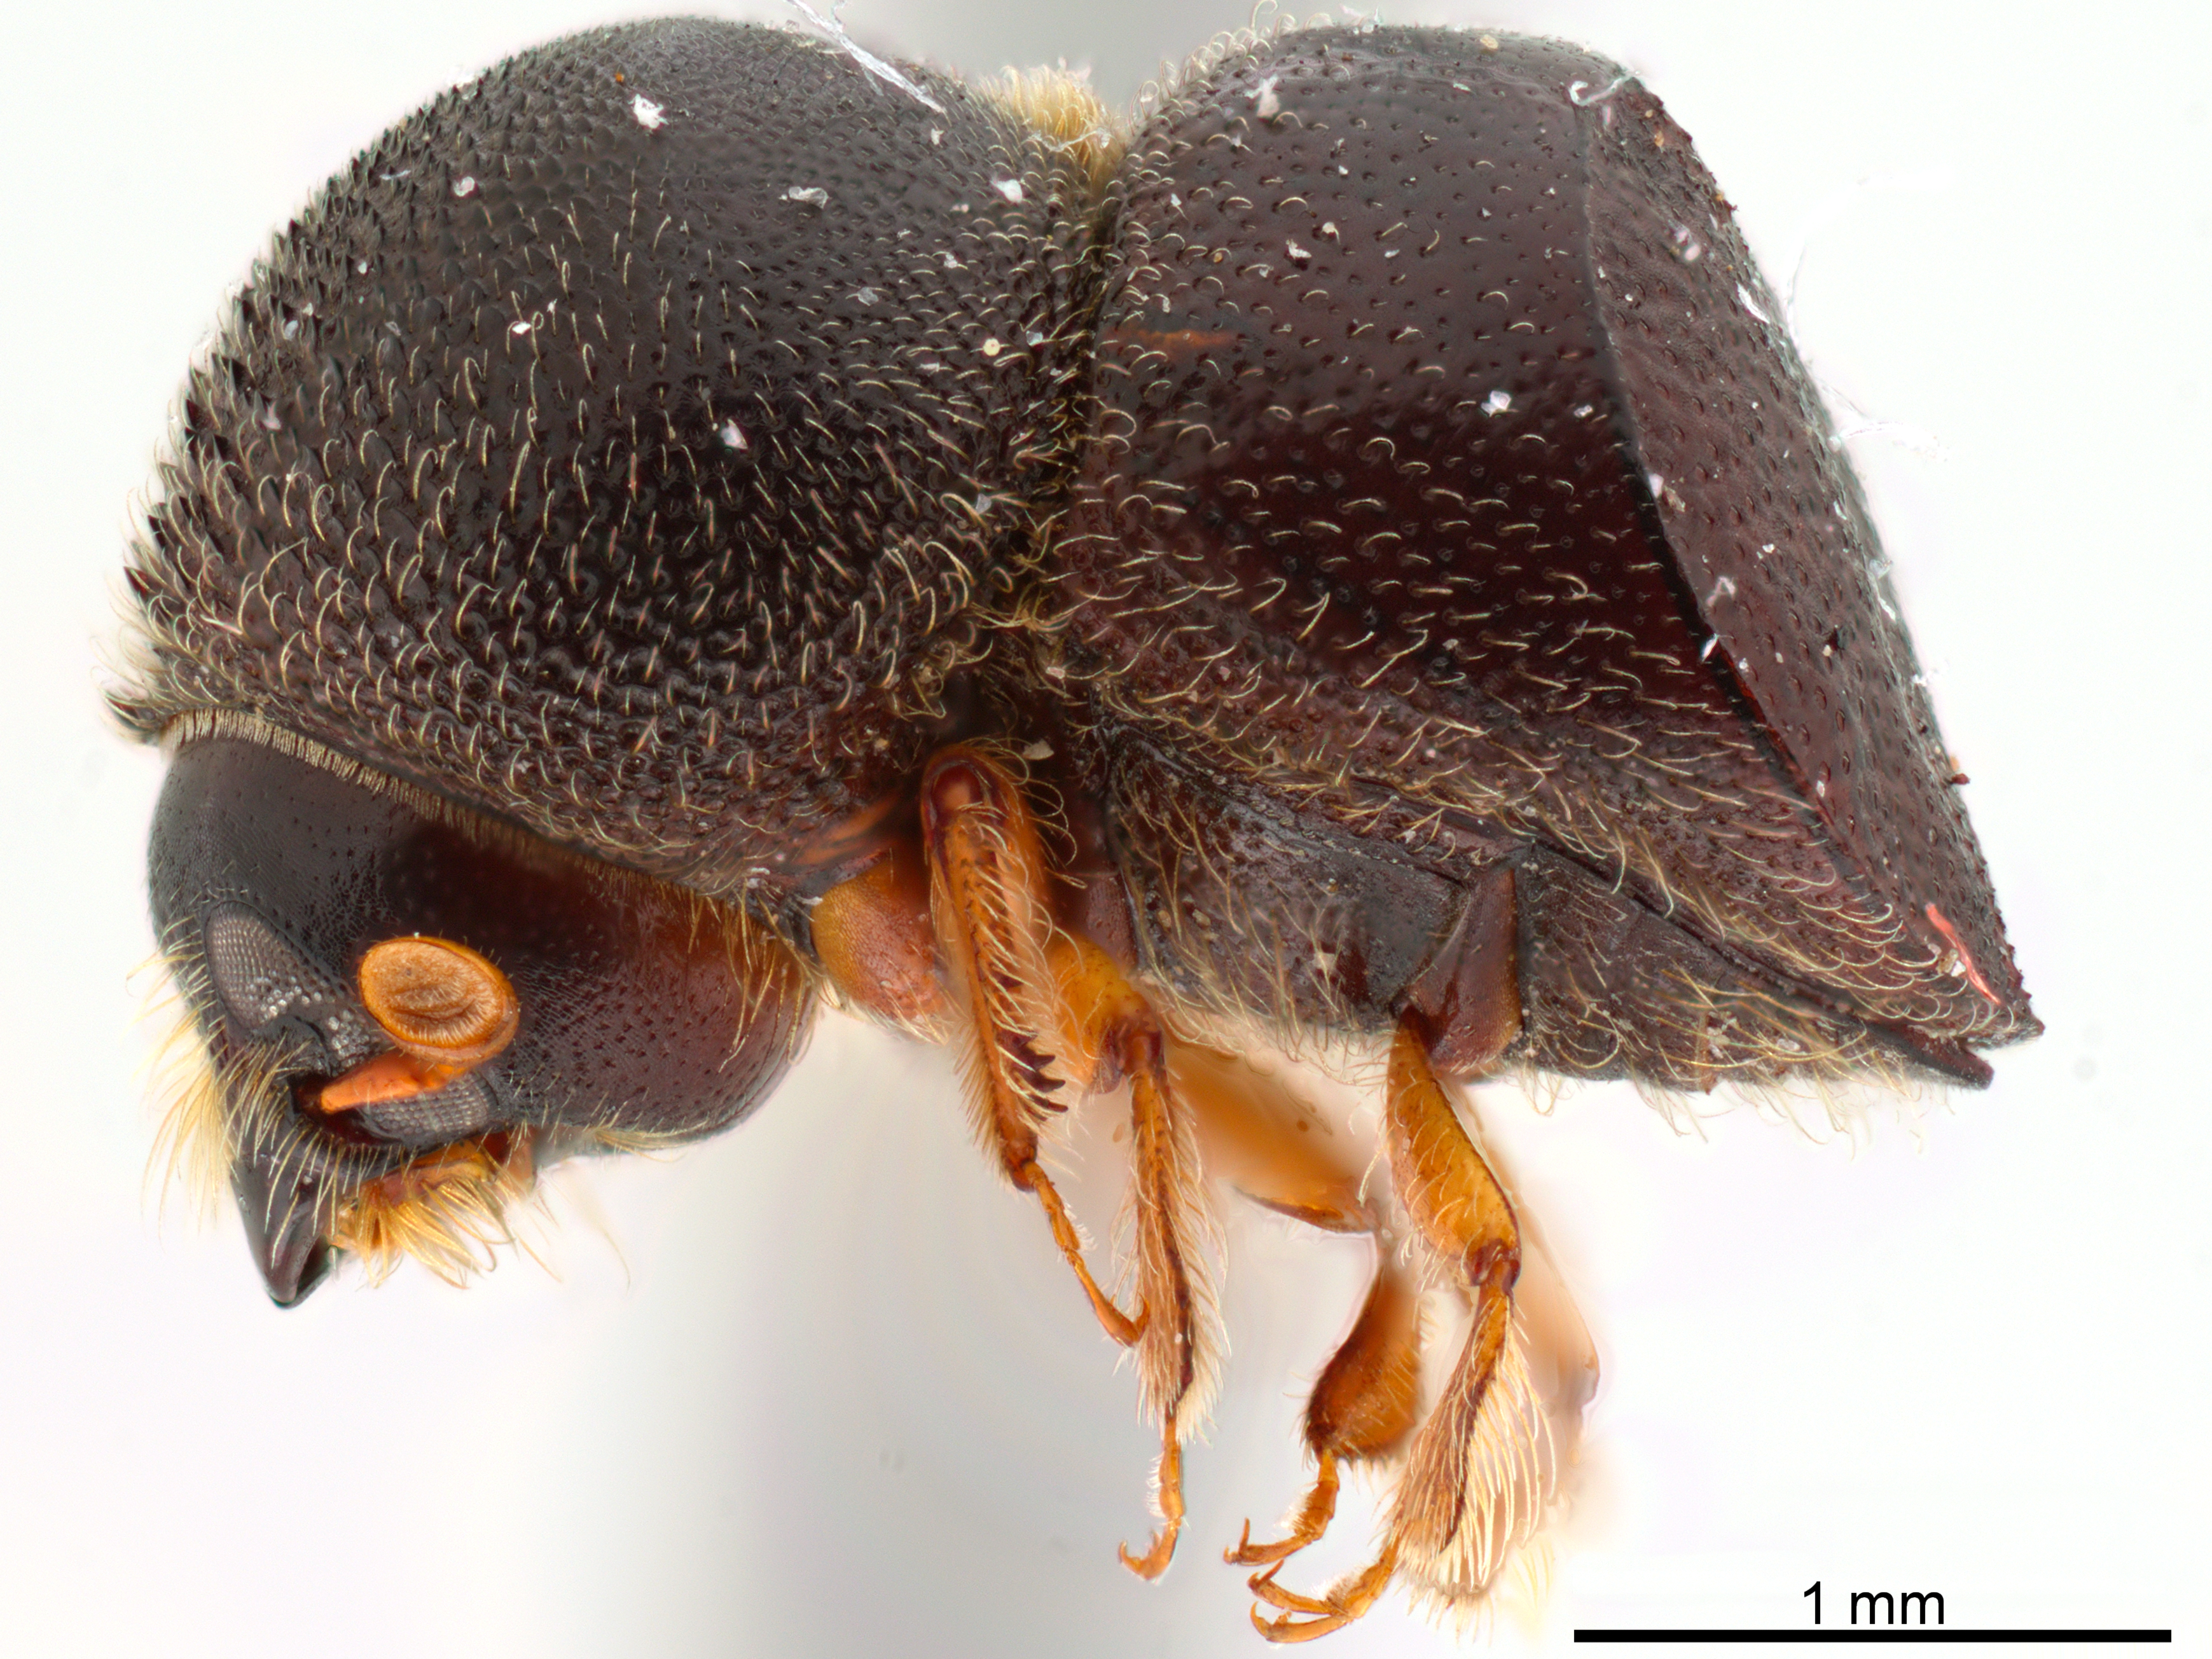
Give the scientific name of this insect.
Cnestus laticeps
